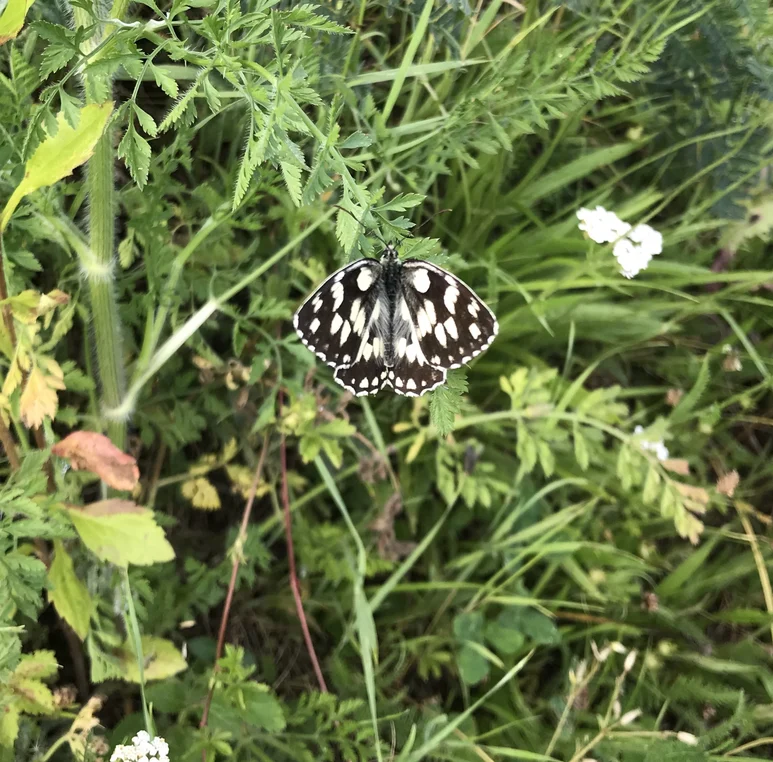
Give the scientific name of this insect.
Melanargia galathea
